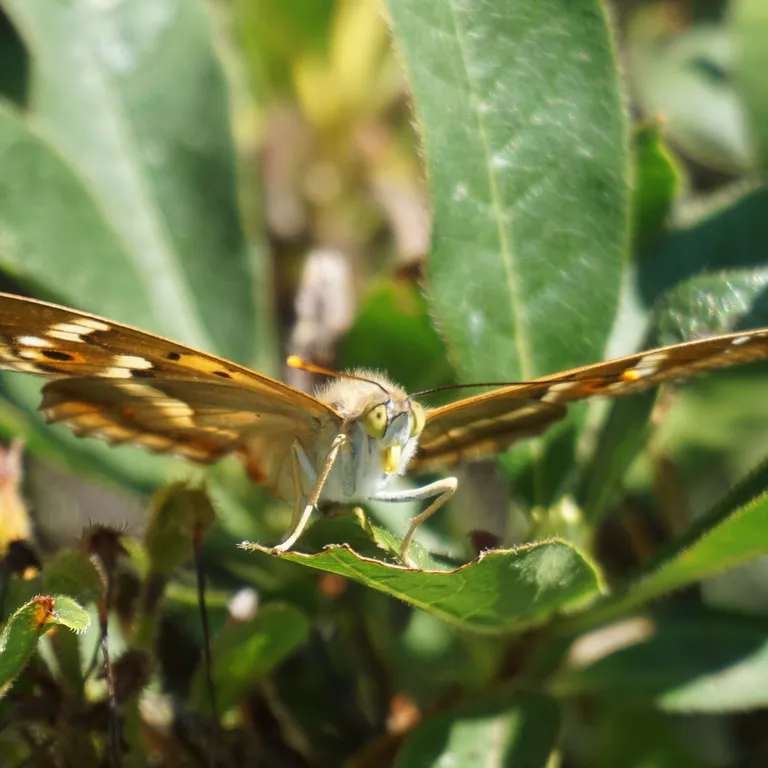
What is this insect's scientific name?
Apatura ilia
